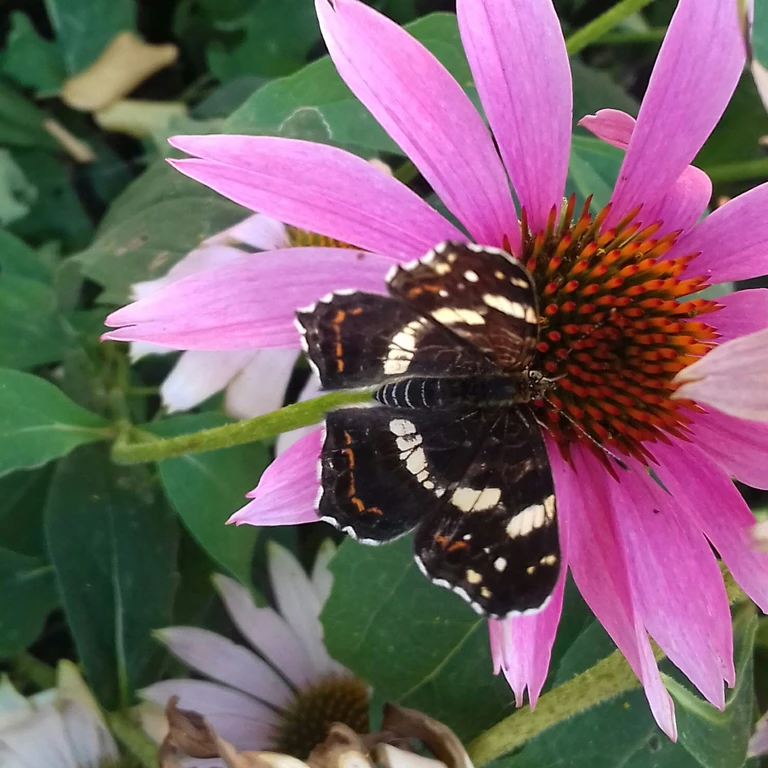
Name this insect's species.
Araschnia levana
